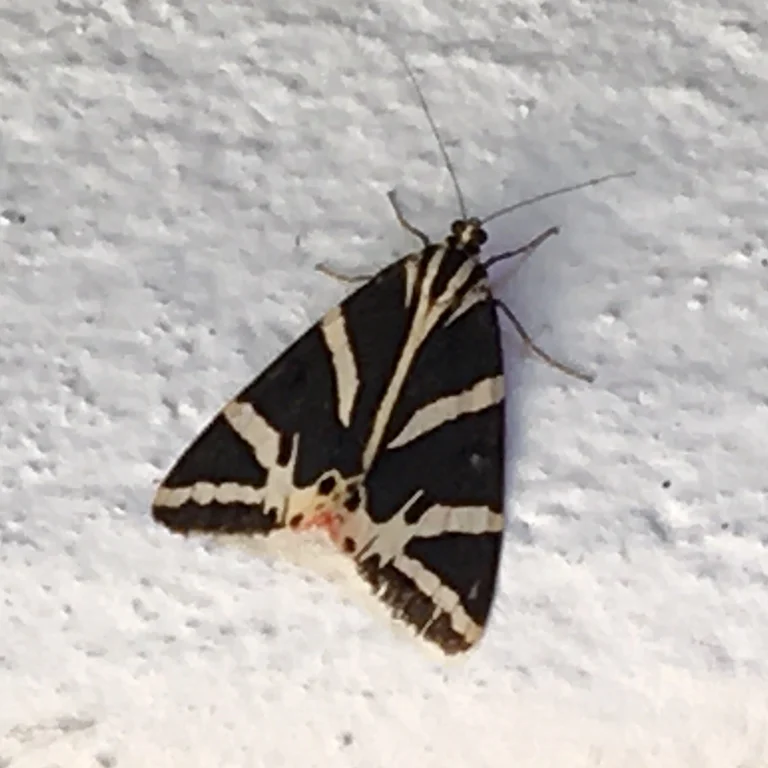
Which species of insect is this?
Euplagia quadripunctaria
